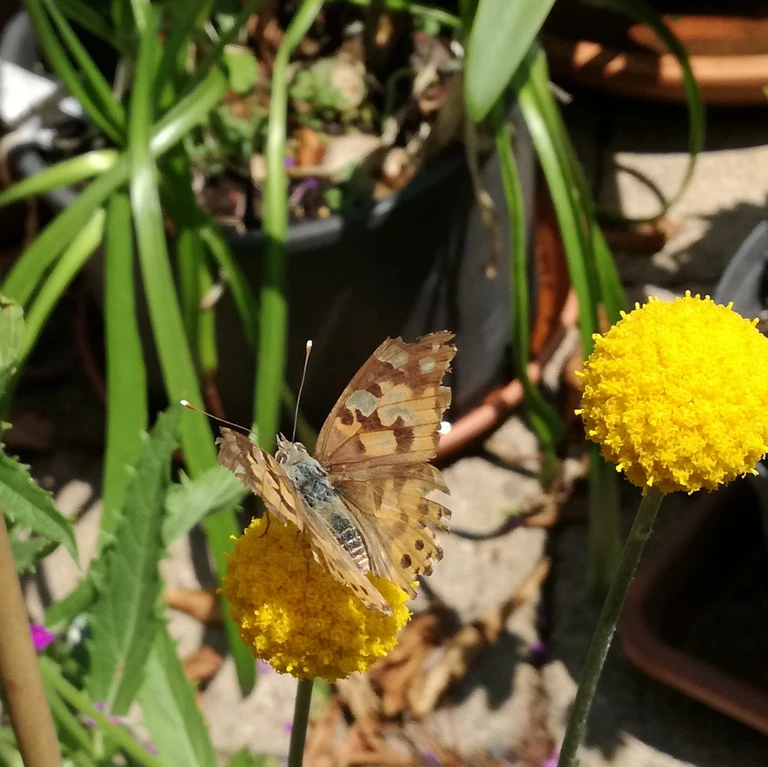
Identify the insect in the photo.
Vanessa cardui
